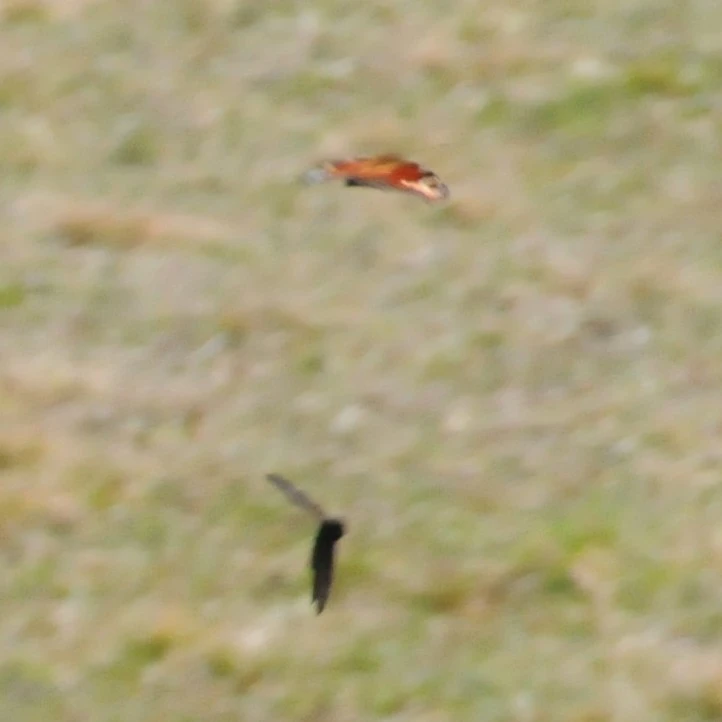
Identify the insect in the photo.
Aglais io
